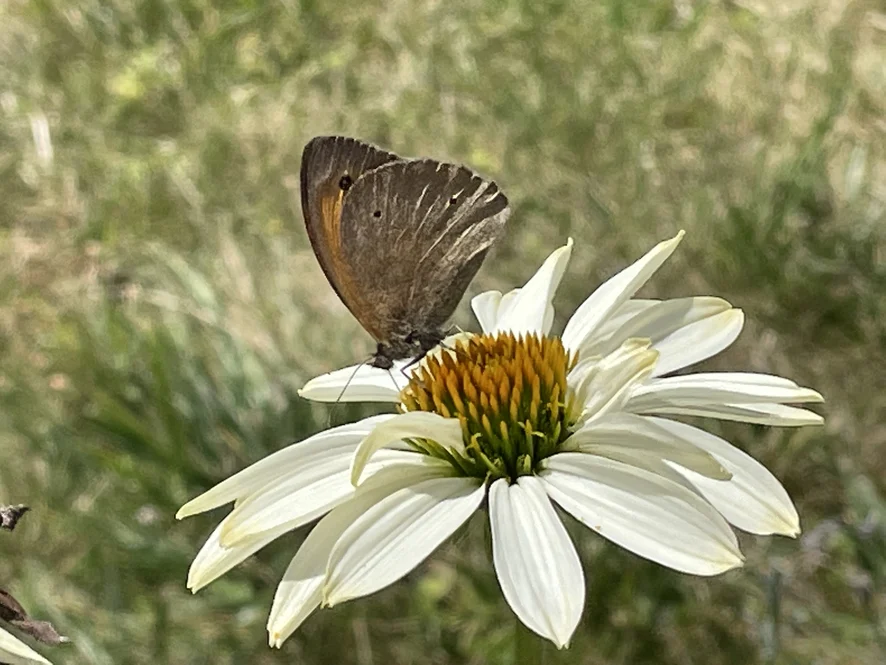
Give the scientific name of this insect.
Maniola jurtina
